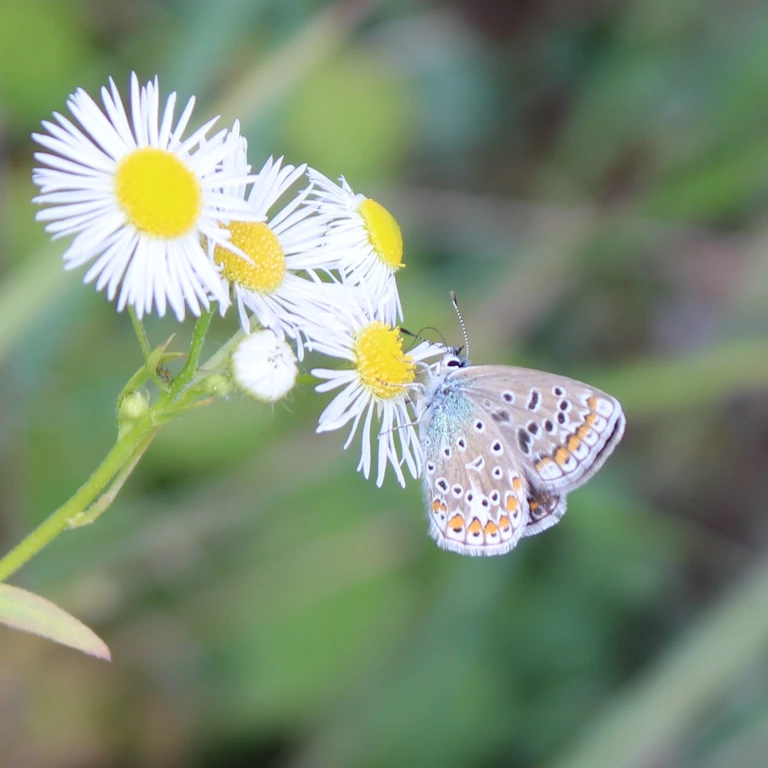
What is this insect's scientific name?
Polyommatus icarus
